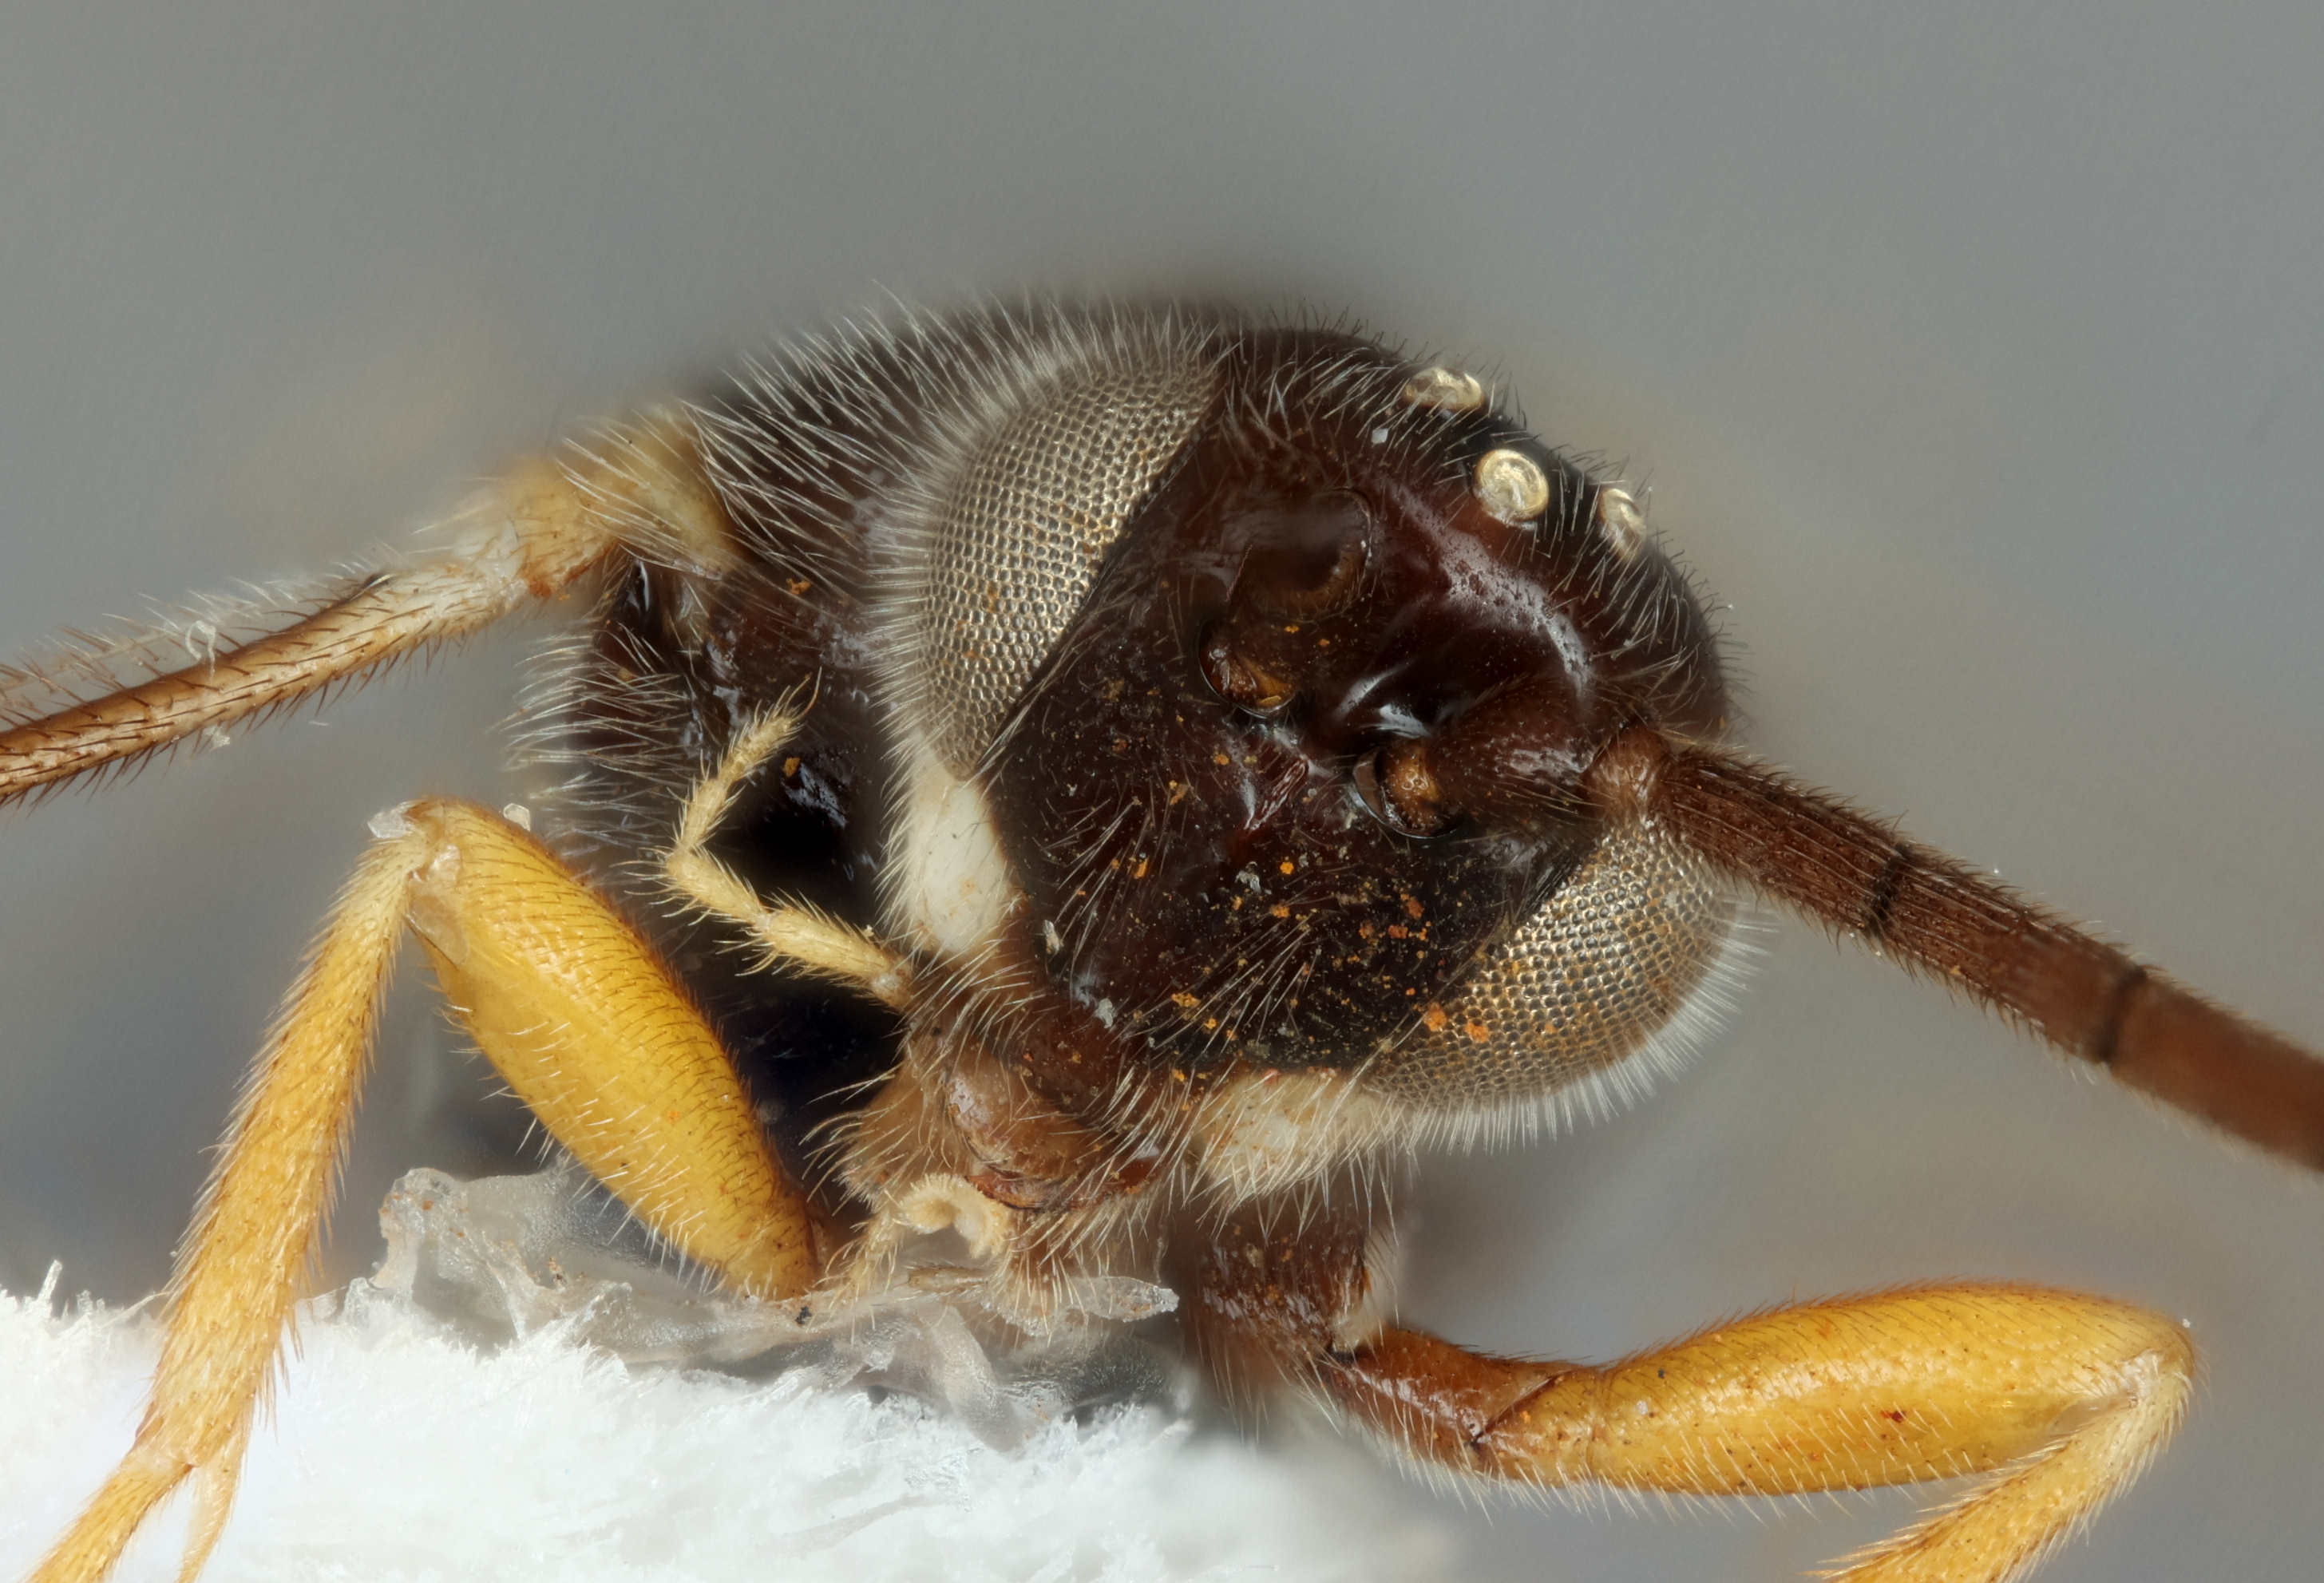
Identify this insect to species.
Alphomelon nanosoma
